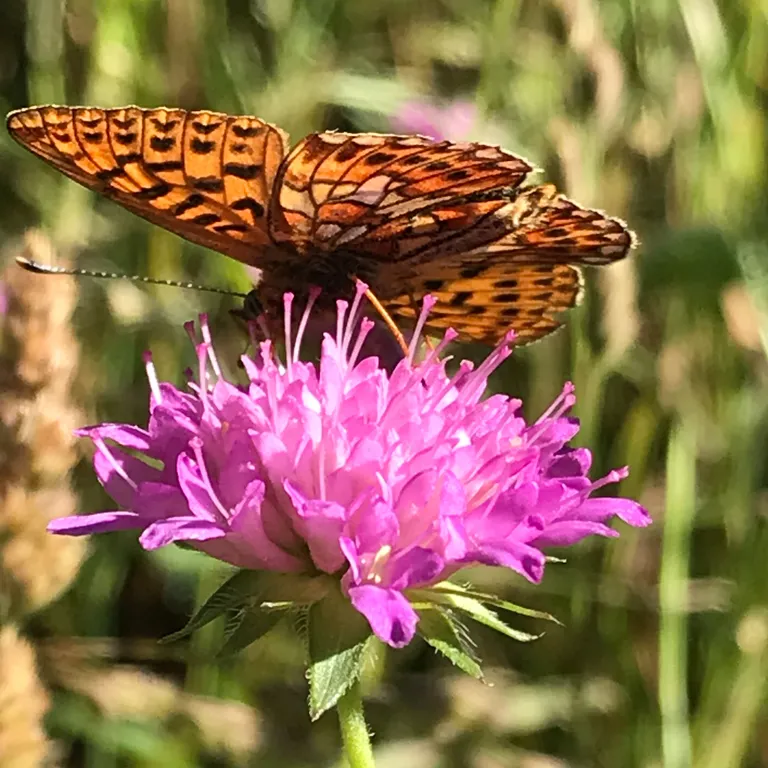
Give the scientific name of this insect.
Boloria euphrosyne (also Clossiana euphrosyne)
